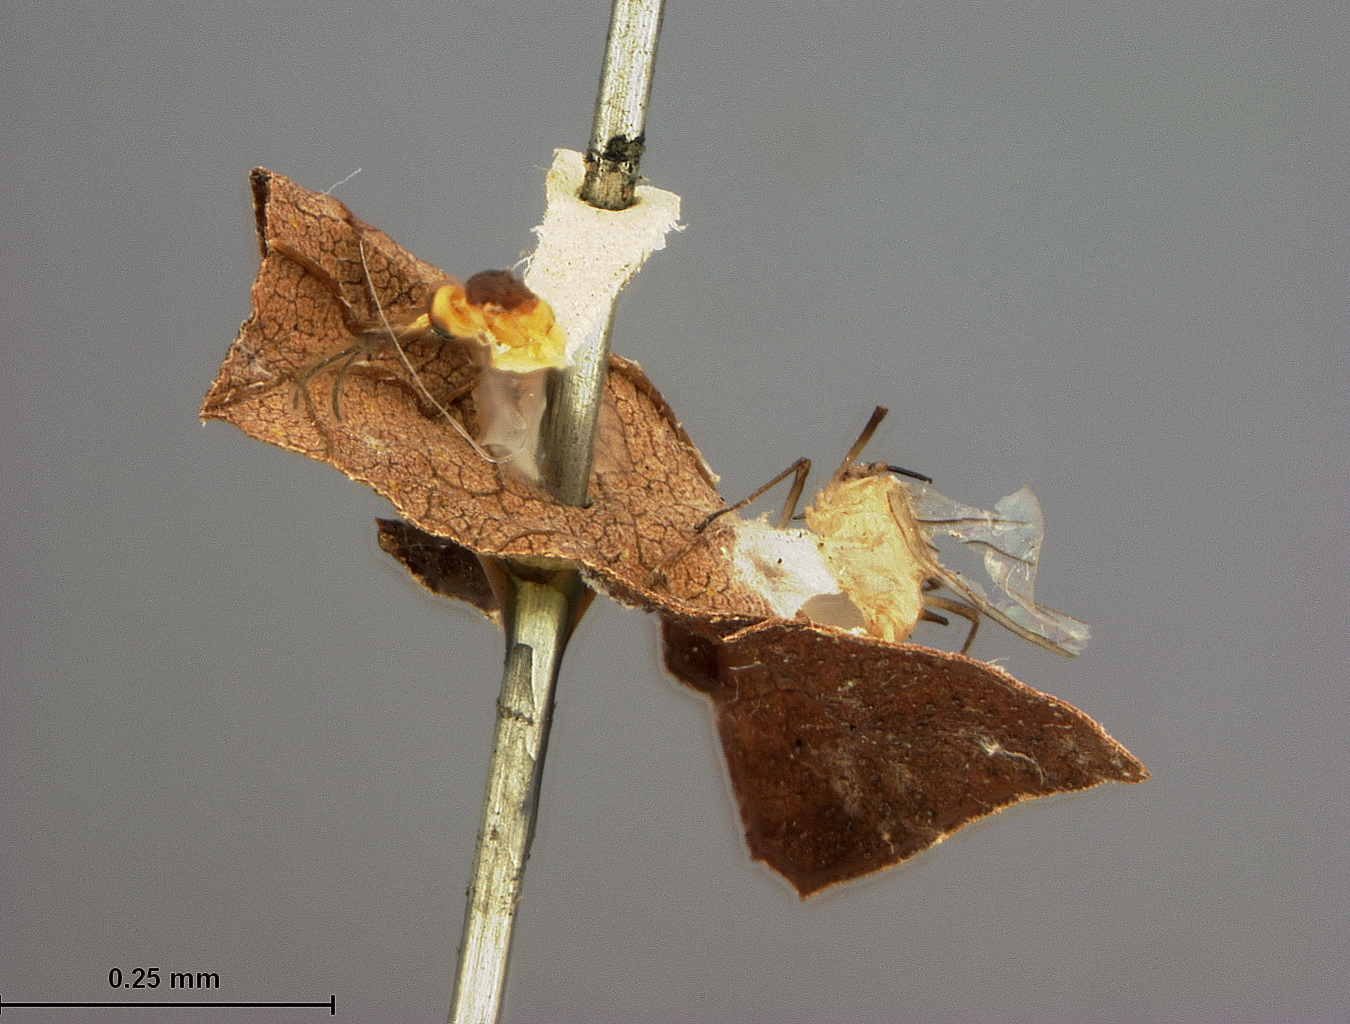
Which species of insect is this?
Praon humulaphidis
